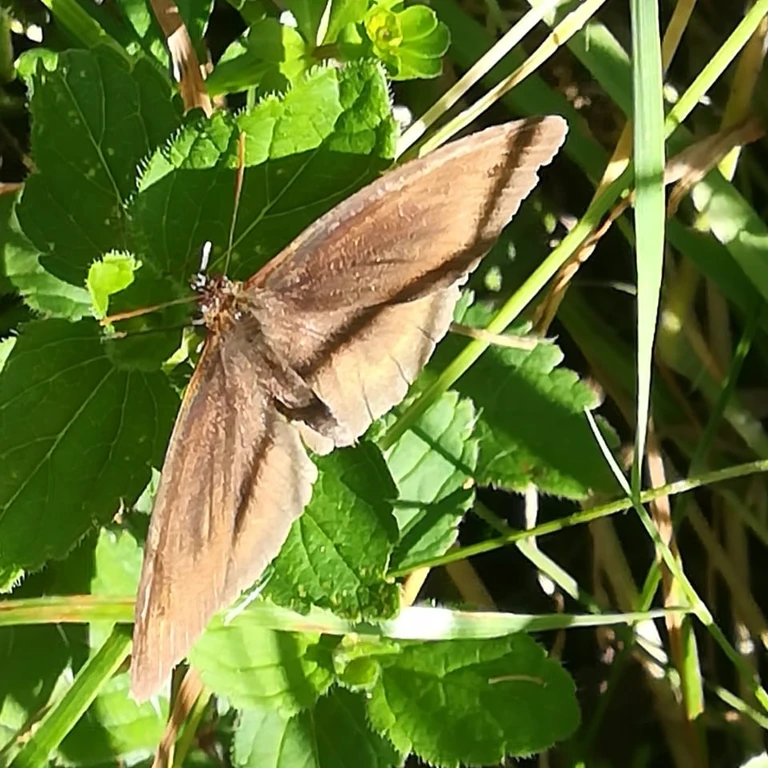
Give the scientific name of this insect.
Maniola jurtina
